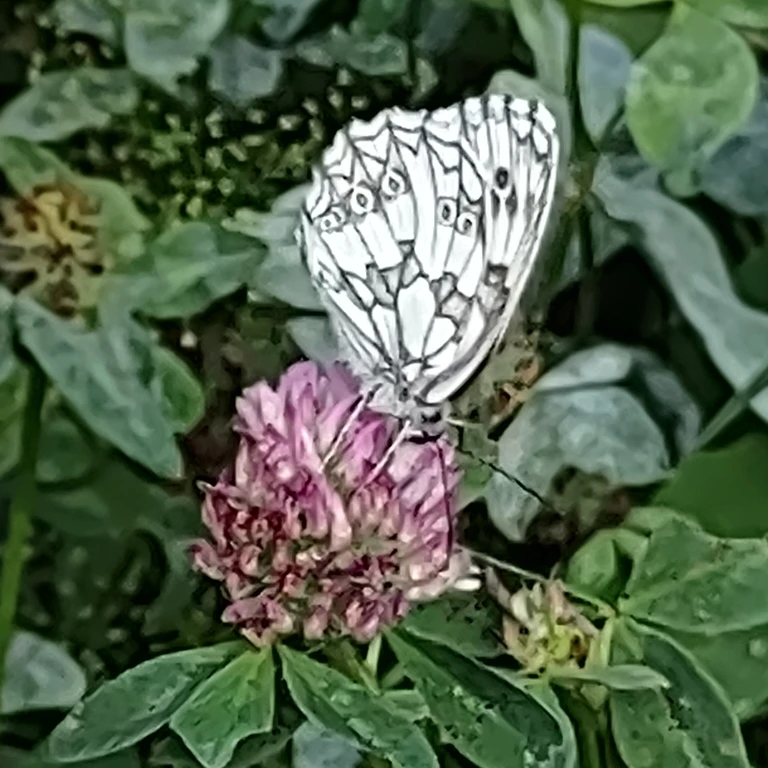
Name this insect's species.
Melanargia galathea
